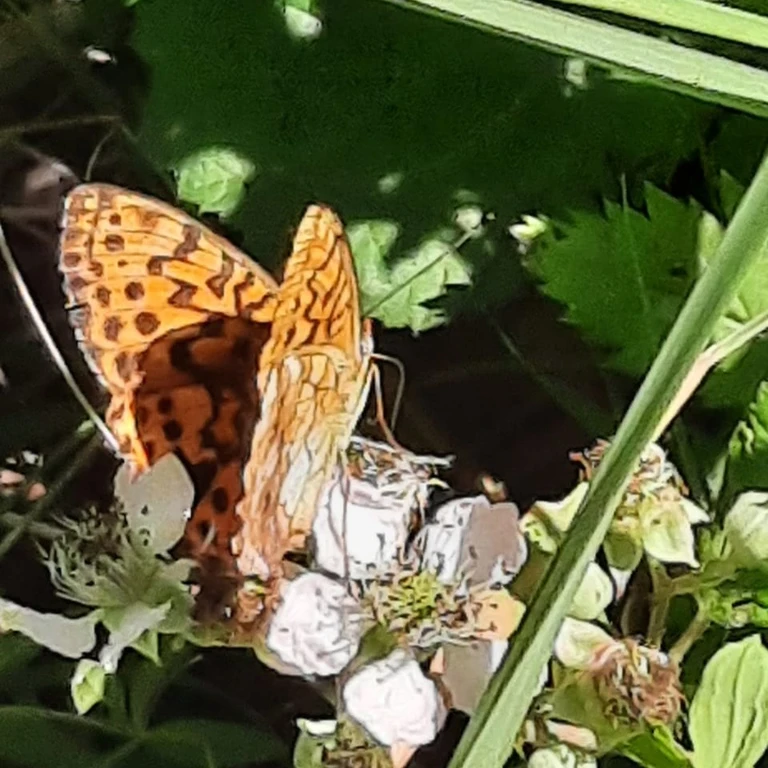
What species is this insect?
Brenthis daphne
